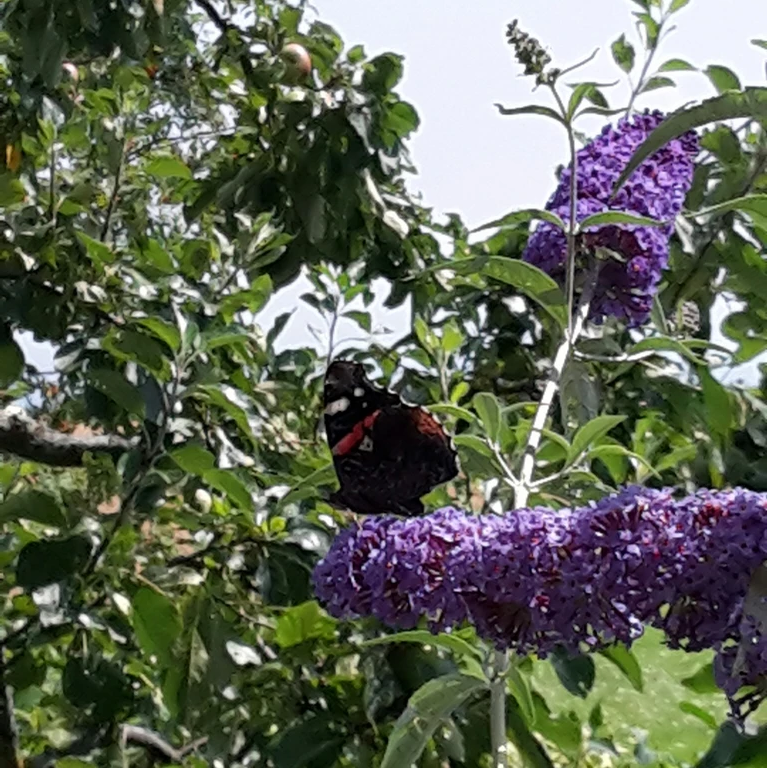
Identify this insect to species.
Vanessa atalanta
